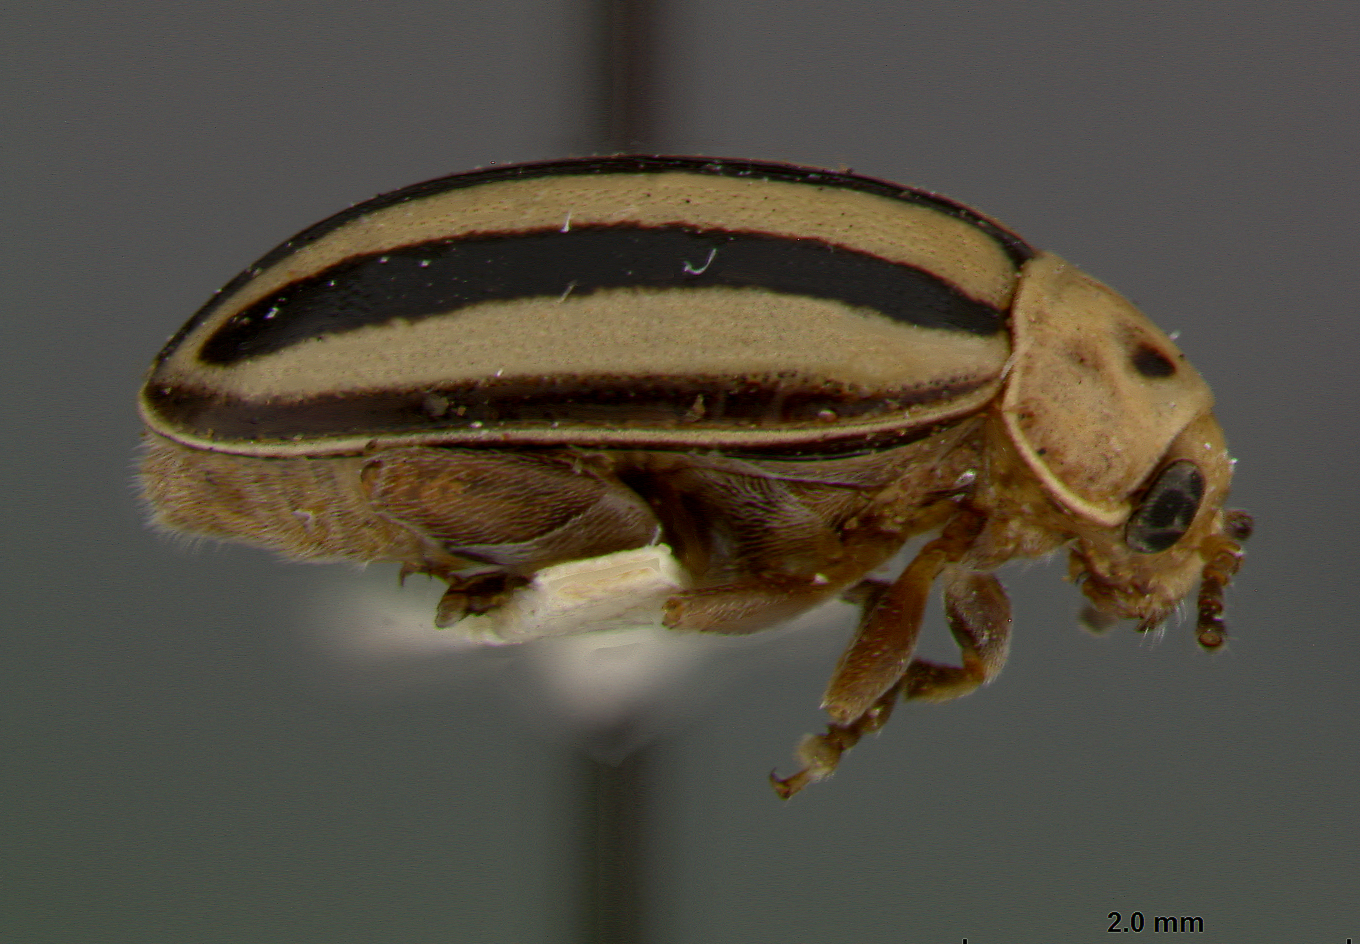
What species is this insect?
Disonycha alabamae
